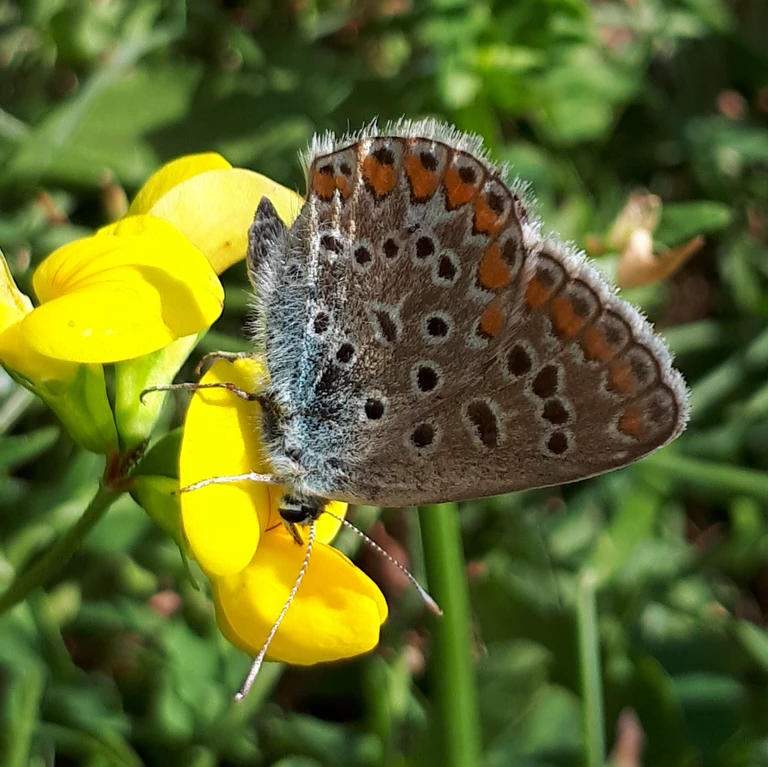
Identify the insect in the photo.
Polyommatus icarus
